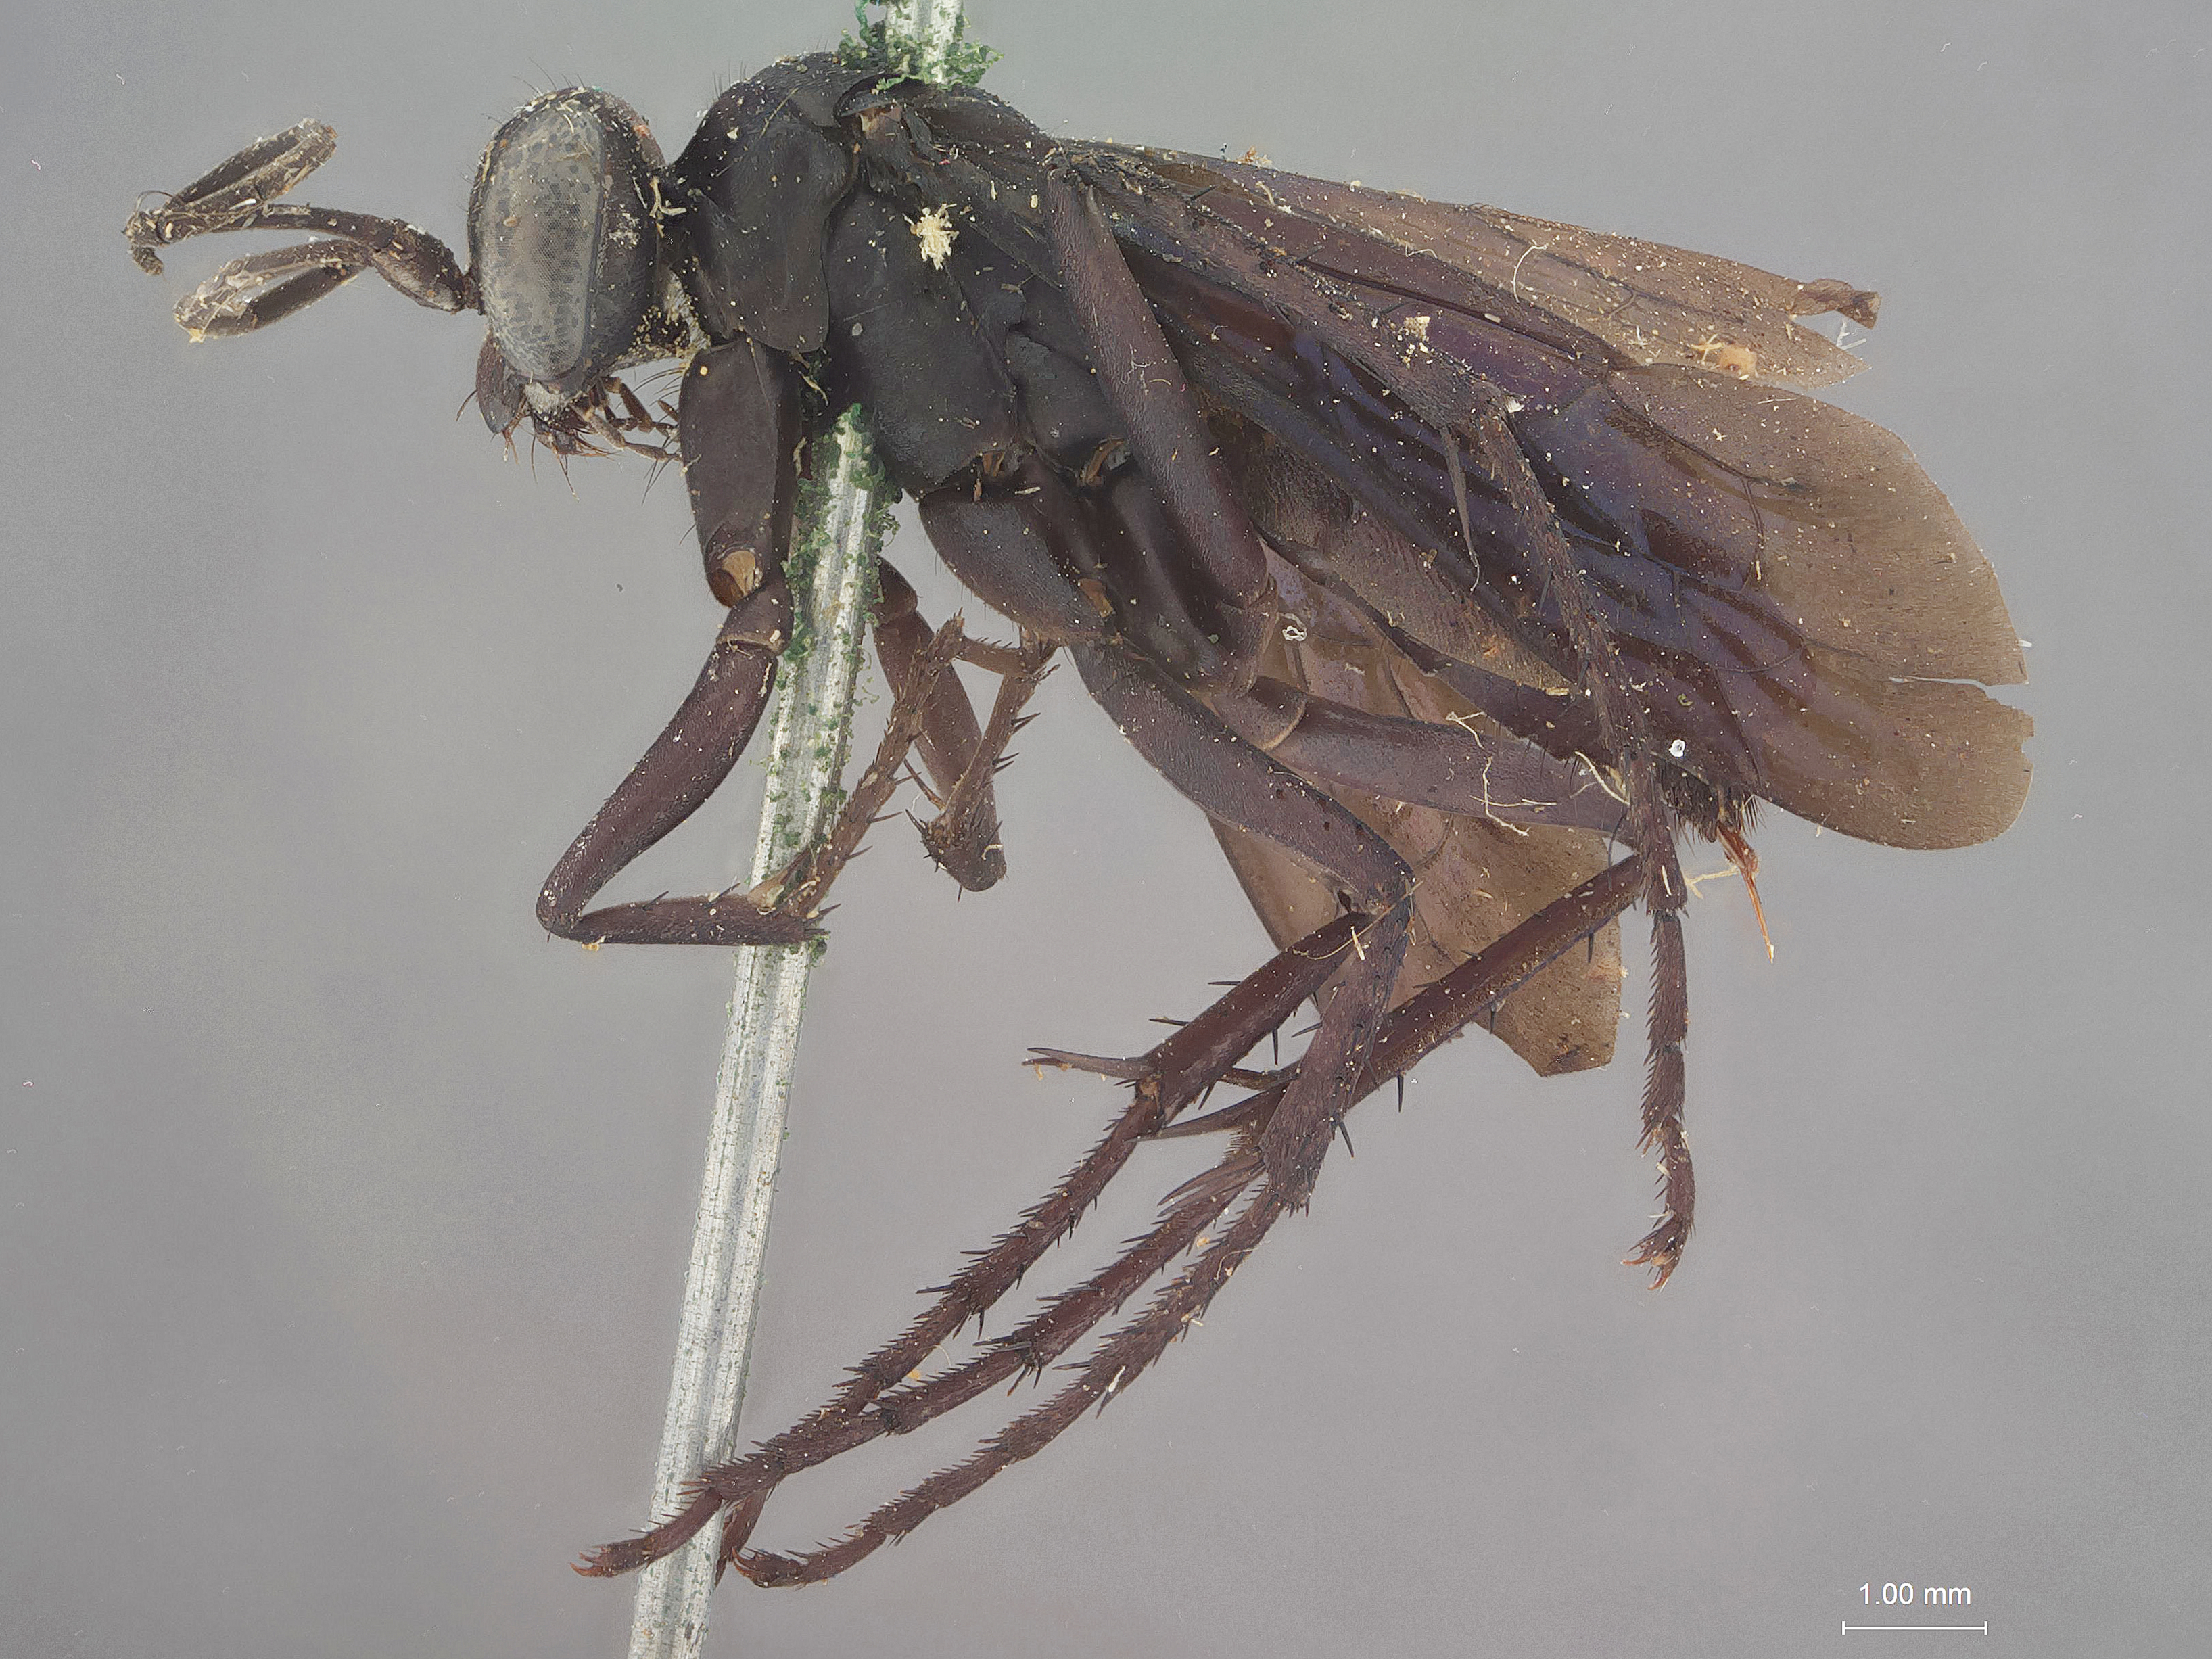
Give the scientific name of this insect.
Pompilus propinquus
